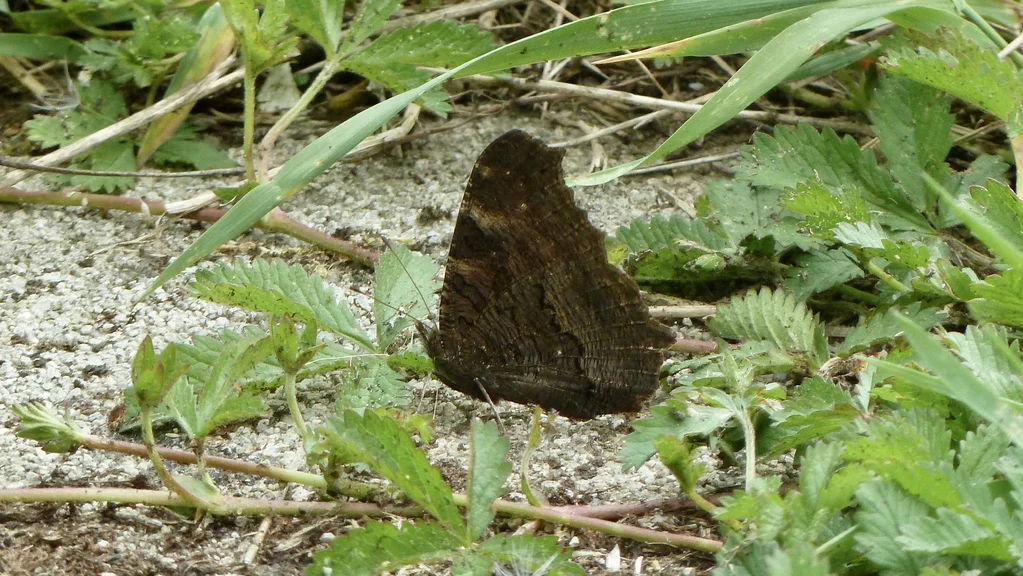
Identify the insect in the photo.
Aglais io
